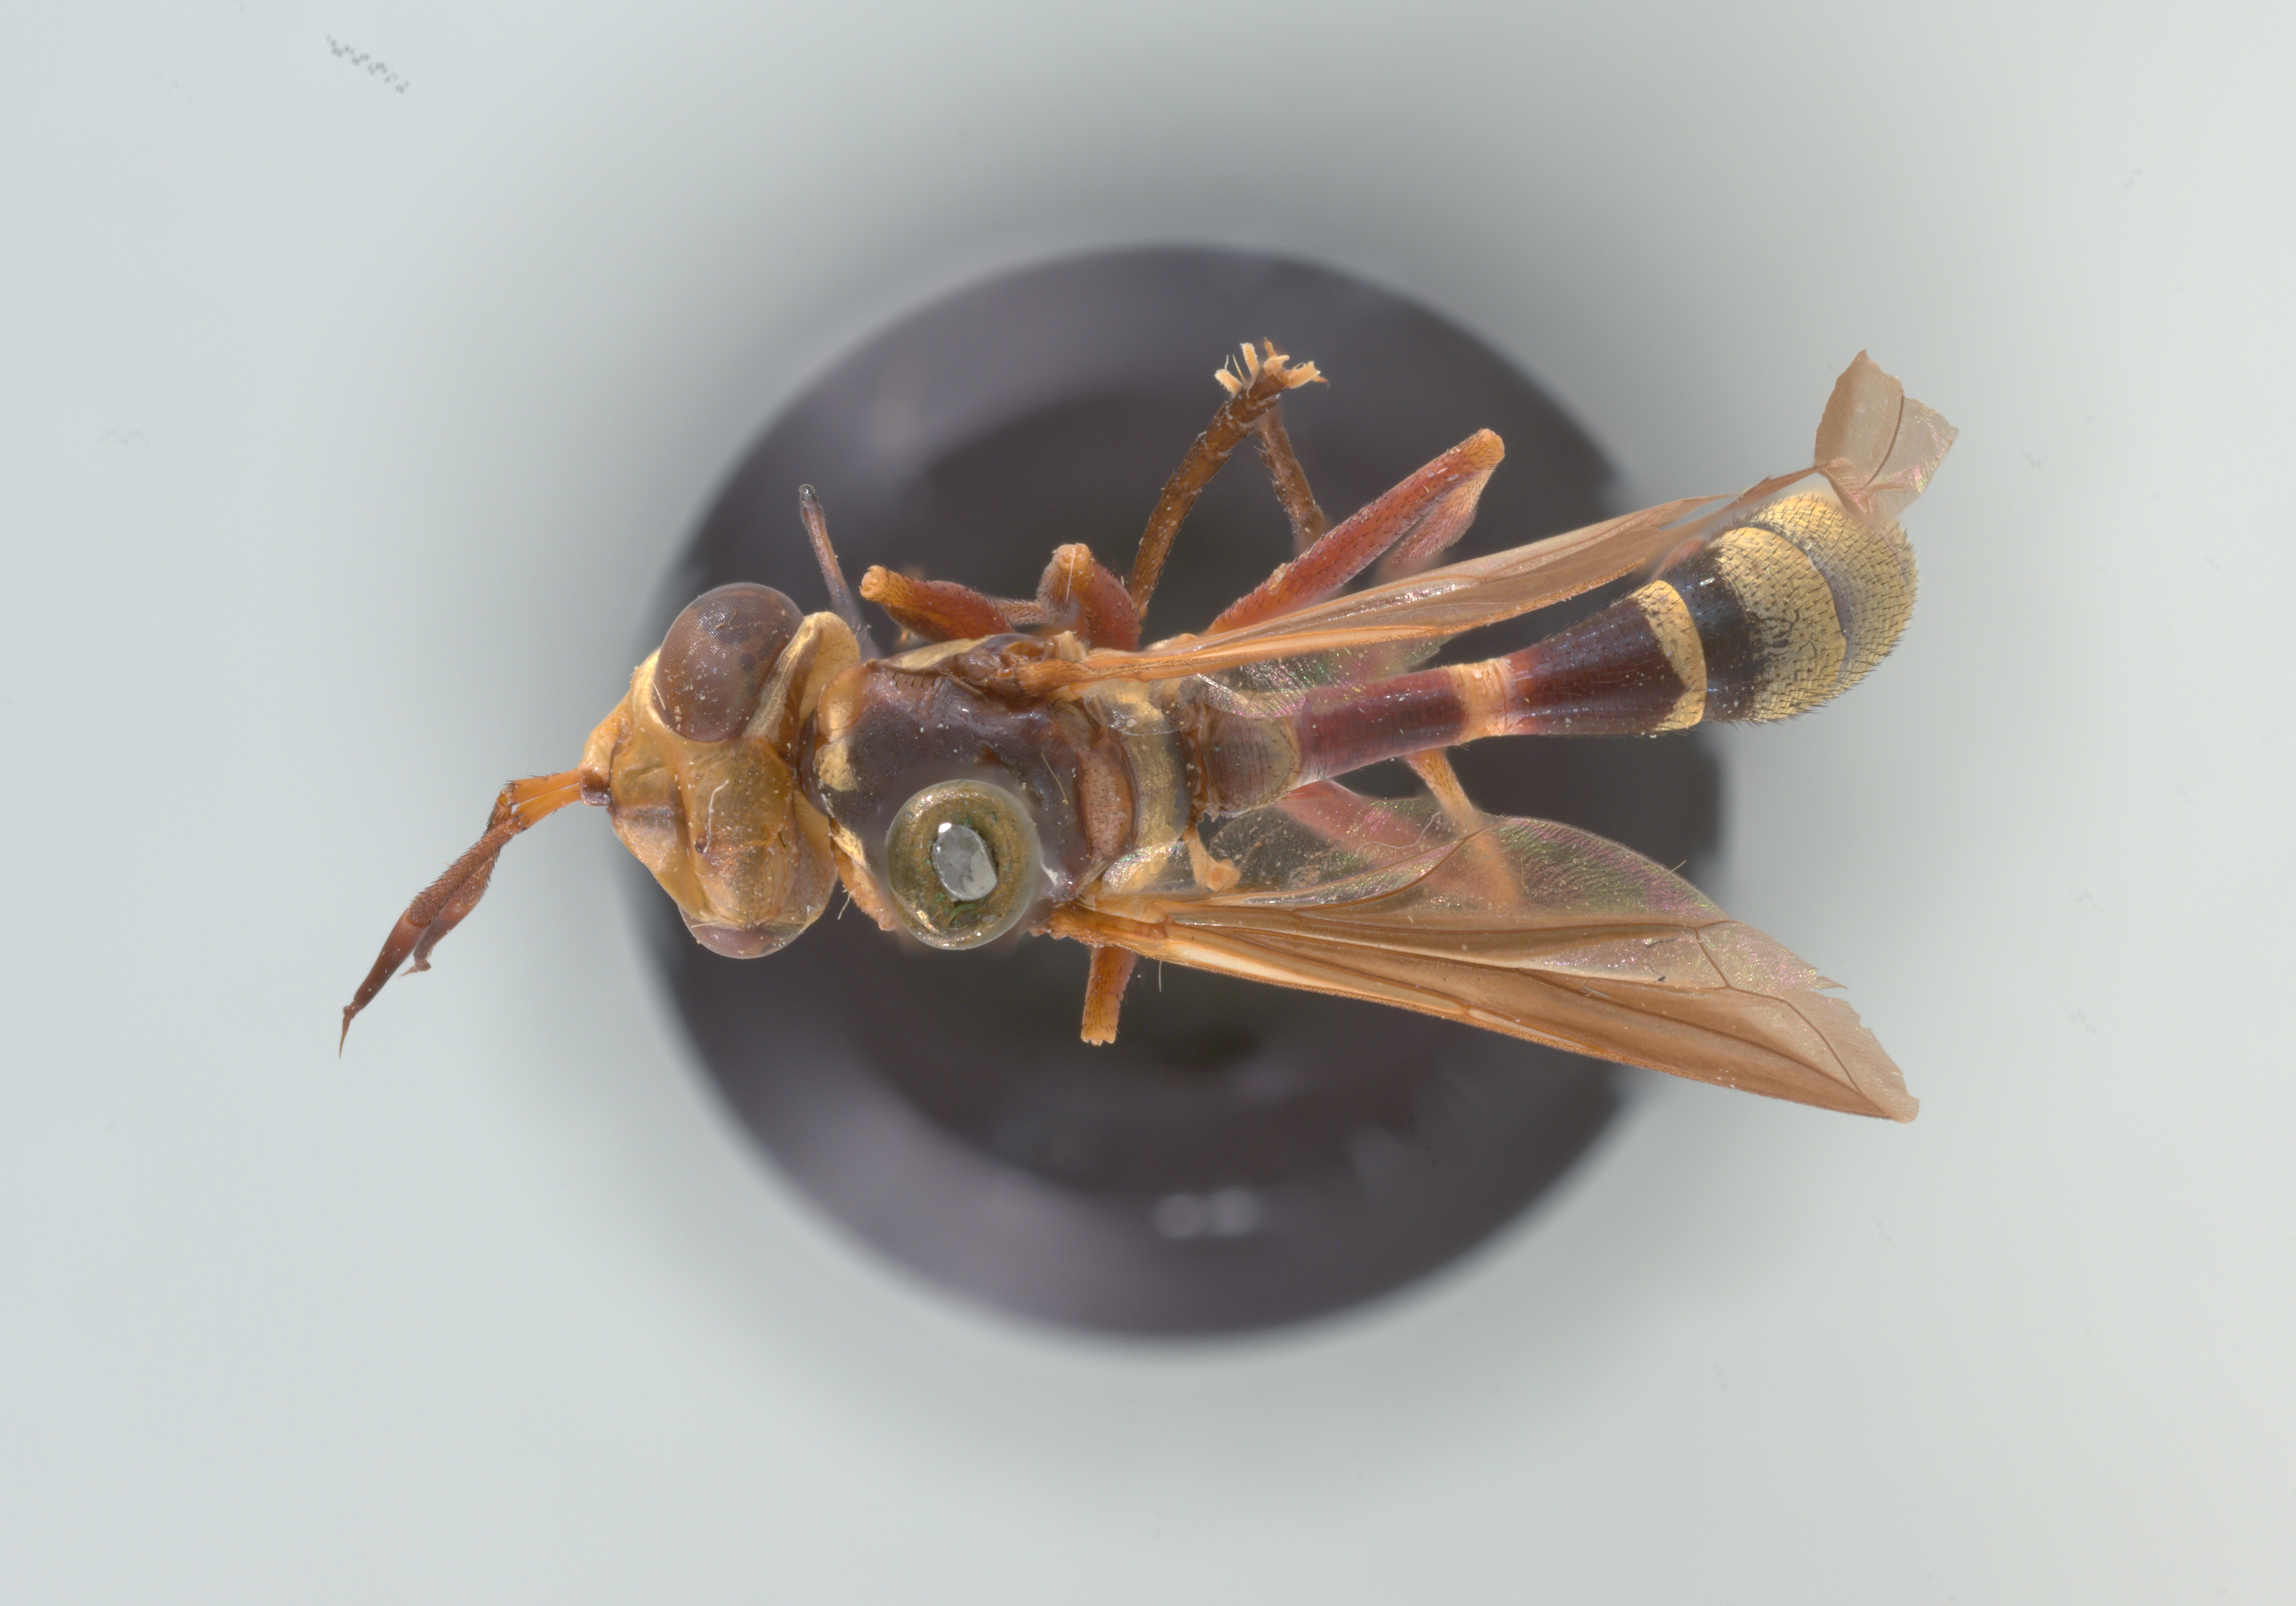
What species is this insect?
Physoconops brachyrhynchus
